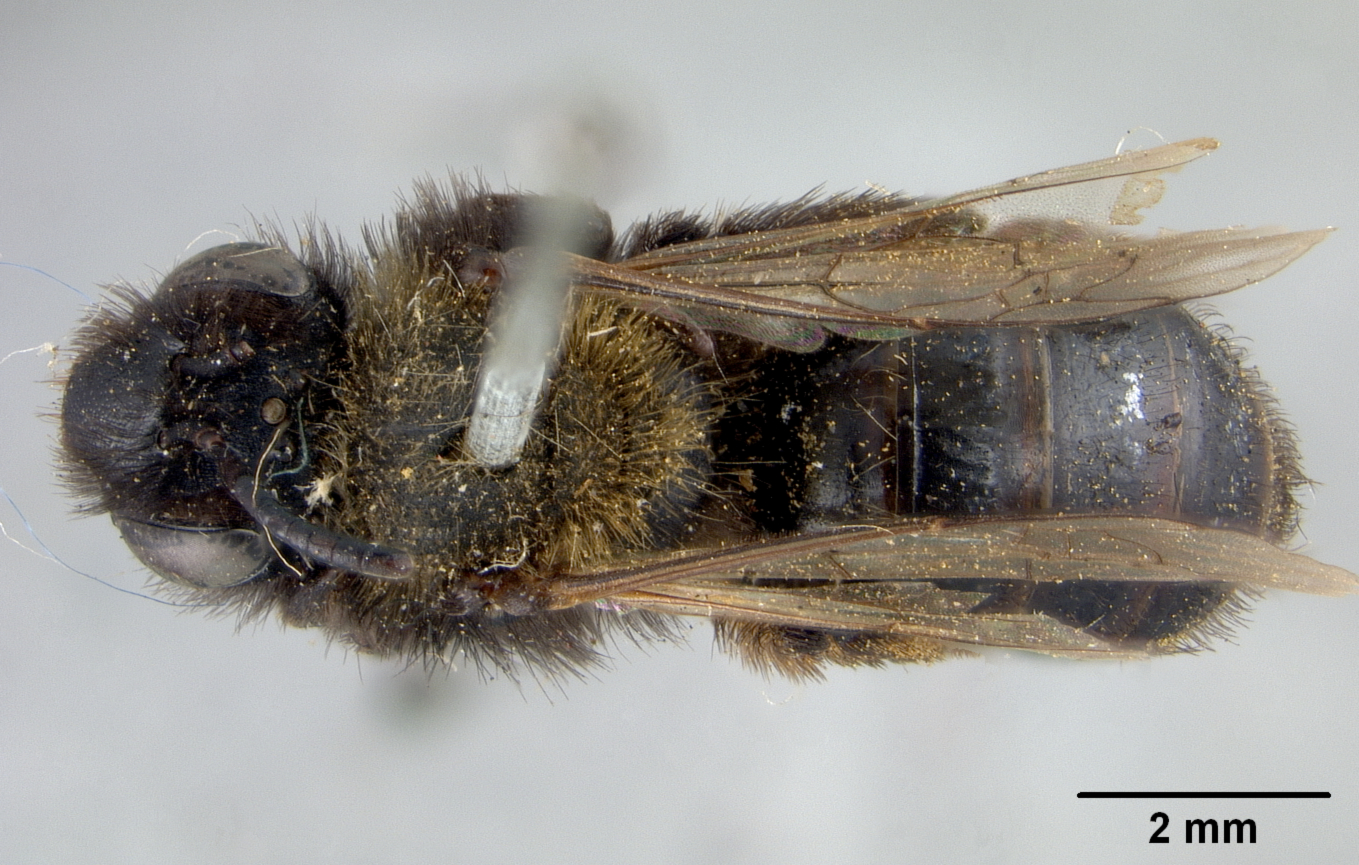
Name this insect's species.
Andrena merriami
